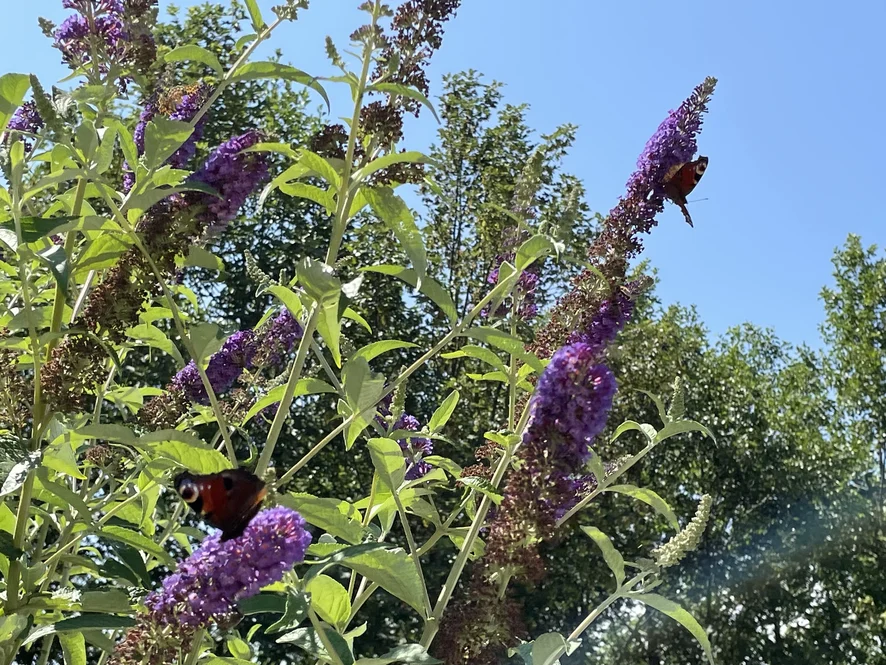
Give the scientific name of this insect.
Aglais io
